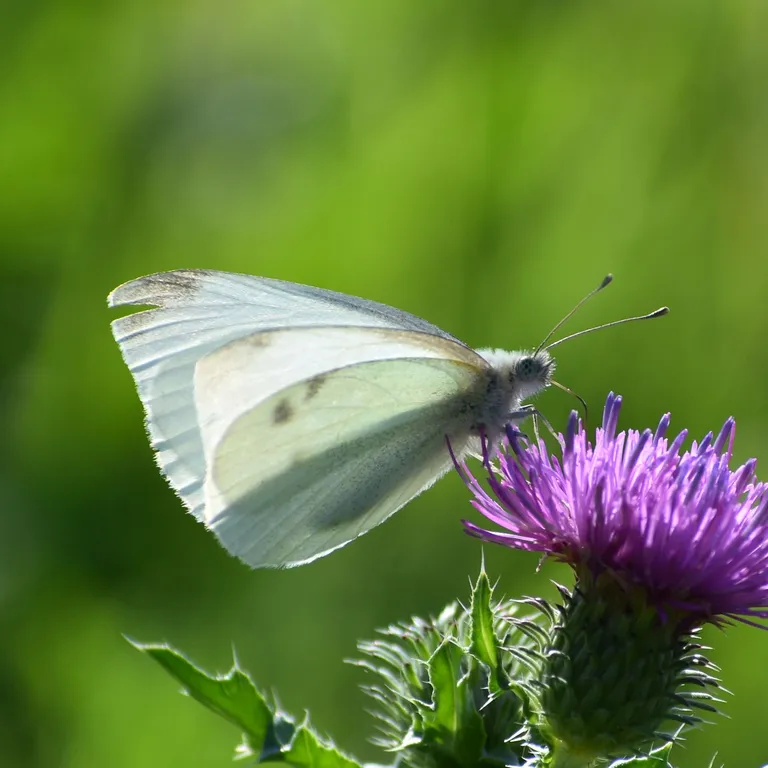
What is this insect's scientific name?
Pieris rapae
